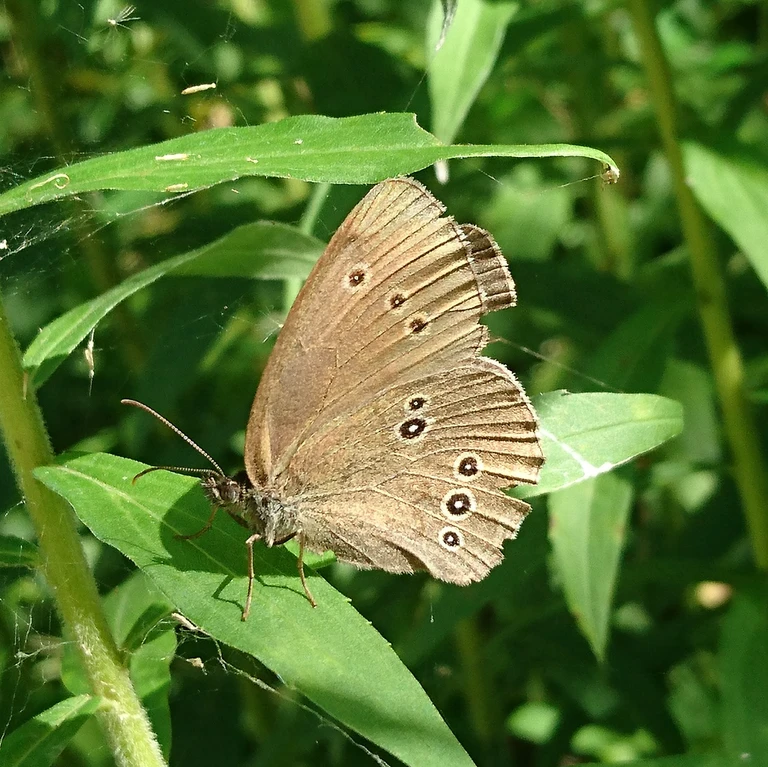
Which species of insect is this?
Aphantopus hyperantus
